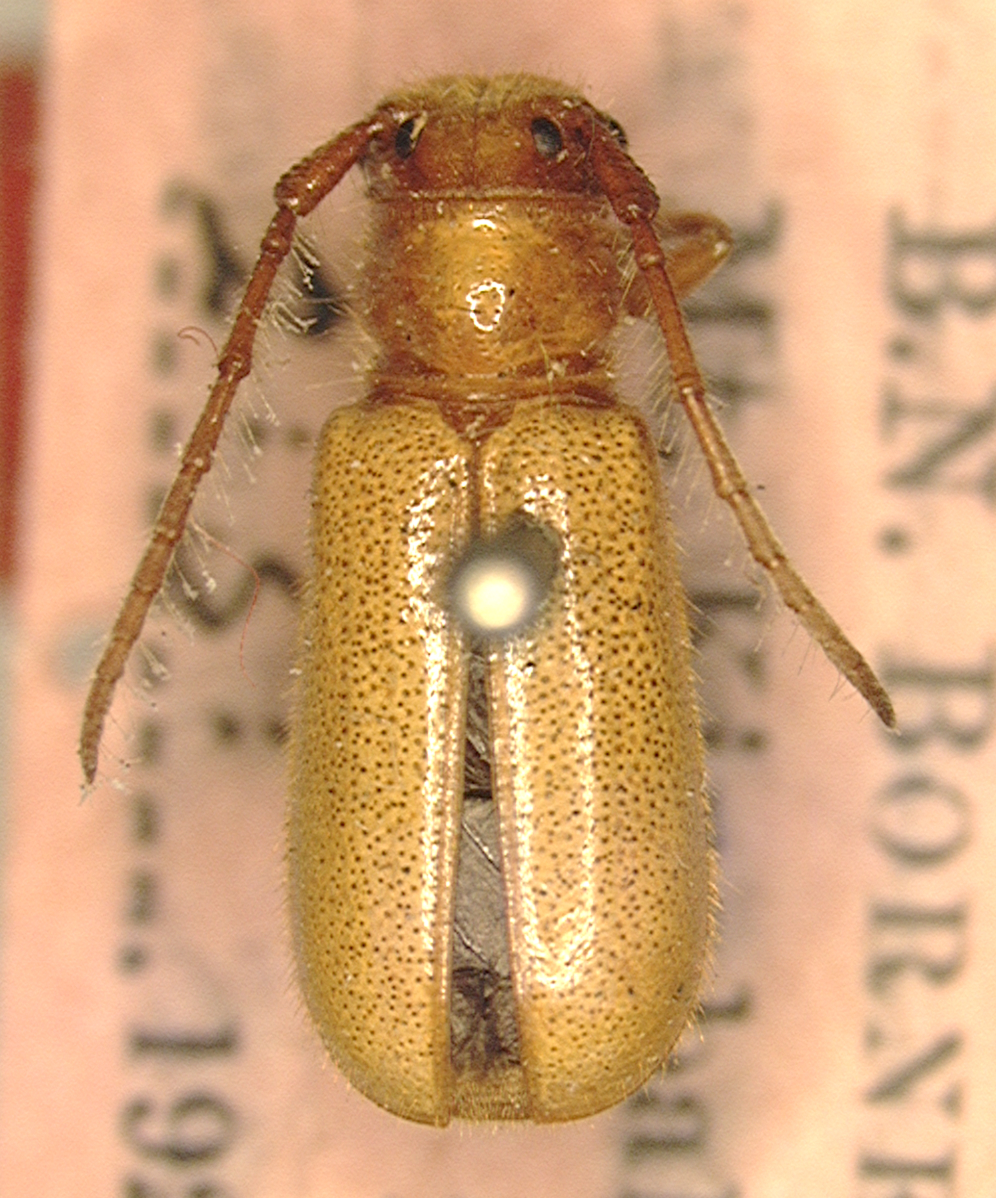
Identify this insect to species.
Chreonoma seminuda (also Bacchisa testacea)
